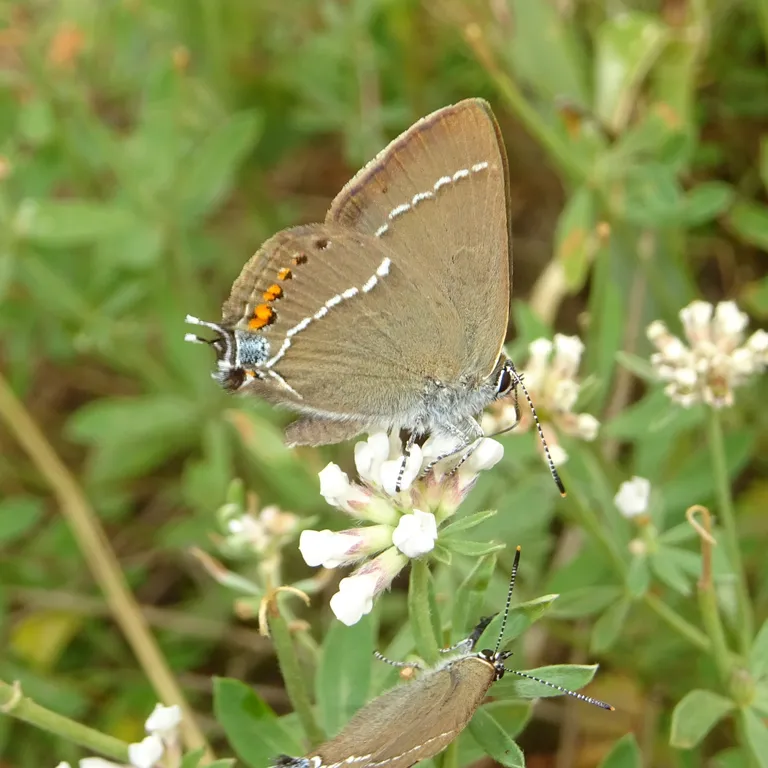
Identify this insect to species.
Satyrium spini (also Tuttiola spini)
